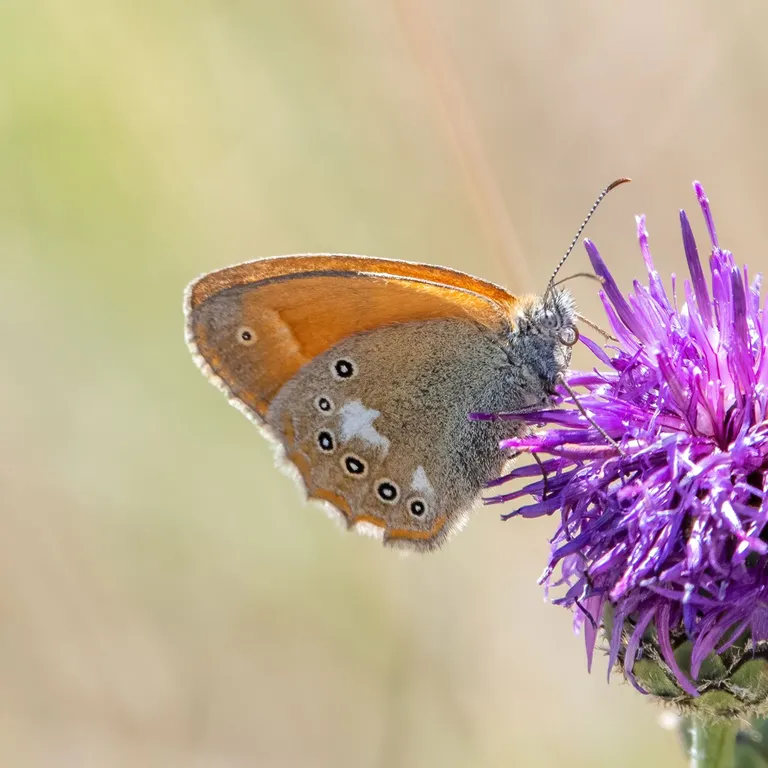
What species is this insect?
Coenonympha glycerion (also Coenonympha iphis)
